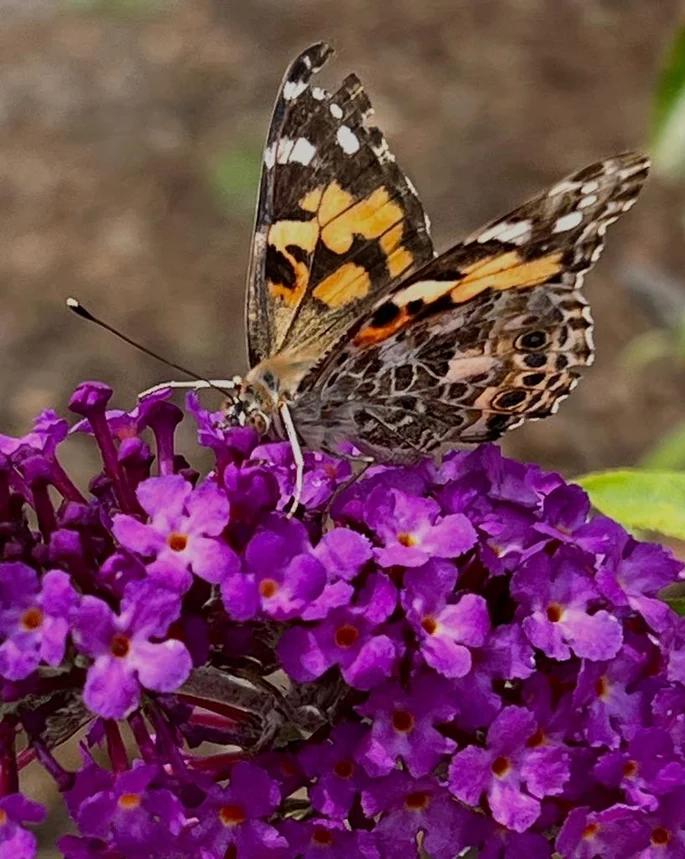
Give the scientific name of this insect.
Vanessa cardui
